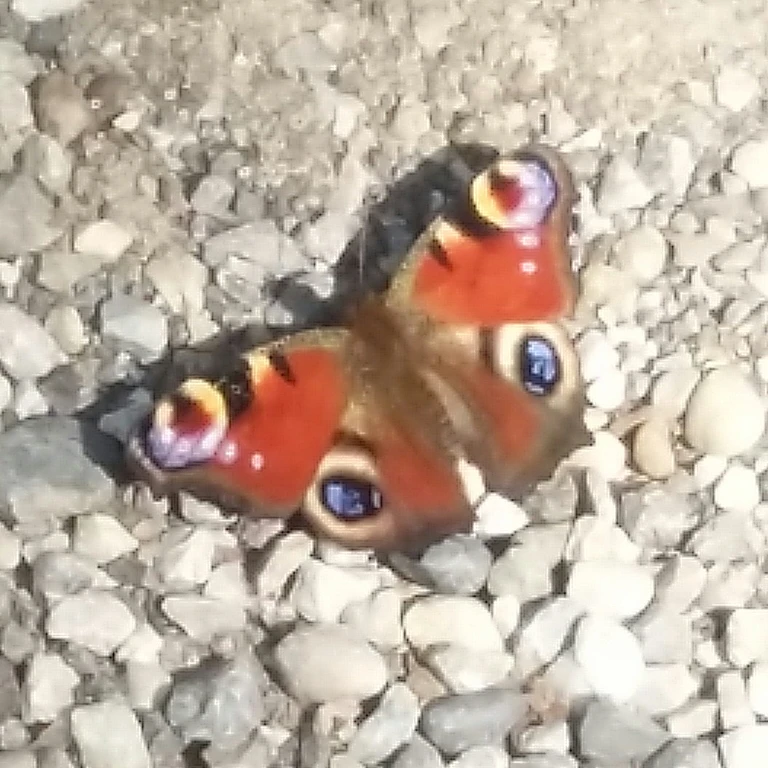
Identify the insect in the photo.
Aglais io
